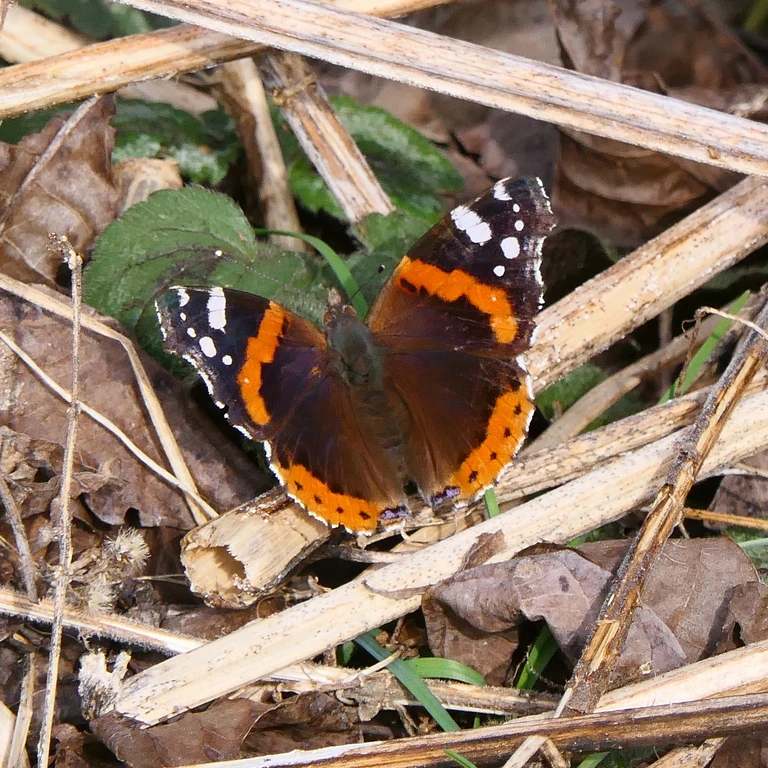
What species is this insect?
Vanessa atalanta
